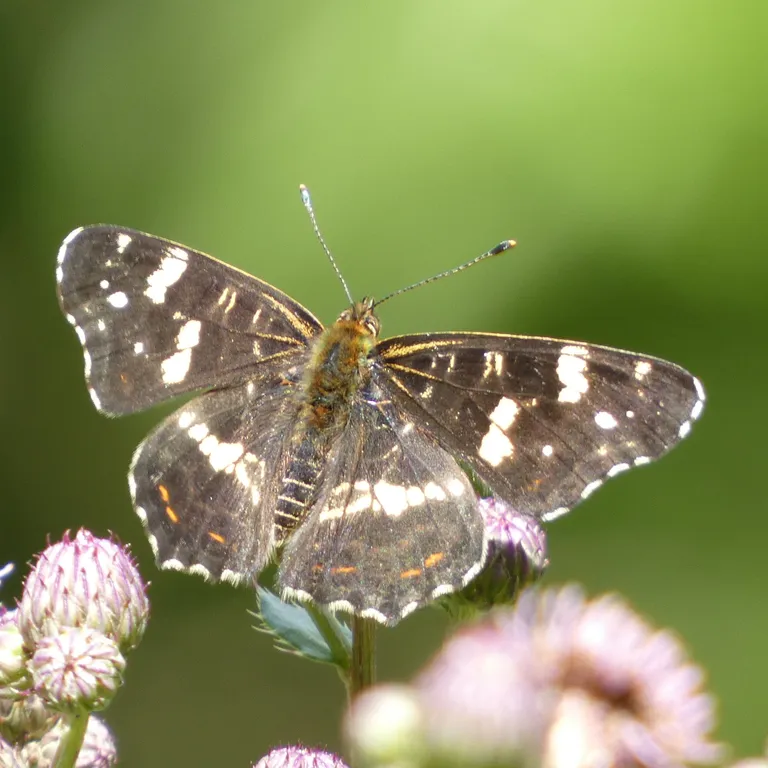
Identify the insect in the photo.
Araschnia levana
